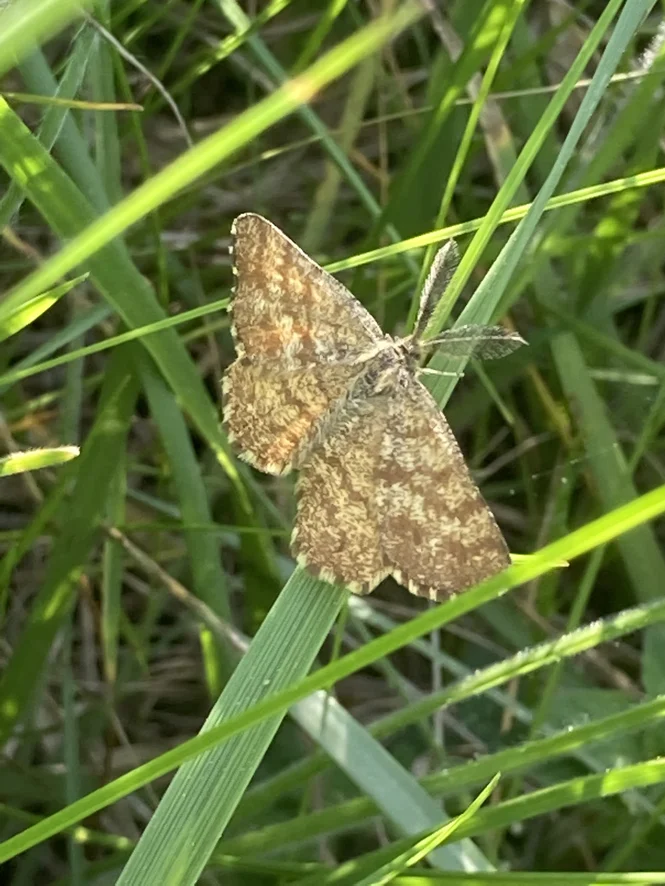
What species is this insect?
Ematurga atomaria
